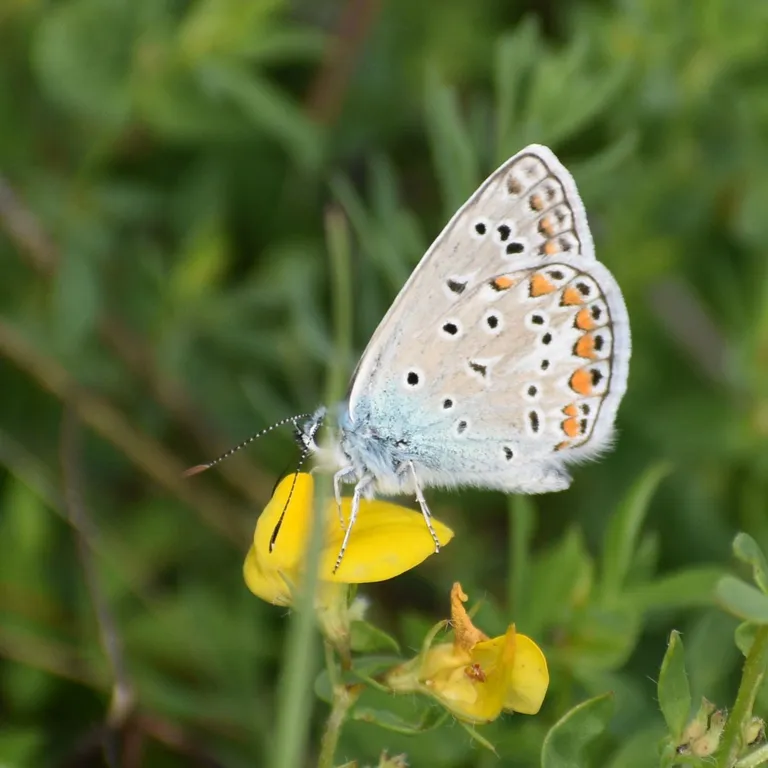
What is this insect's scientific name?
Polyommatus icarus
